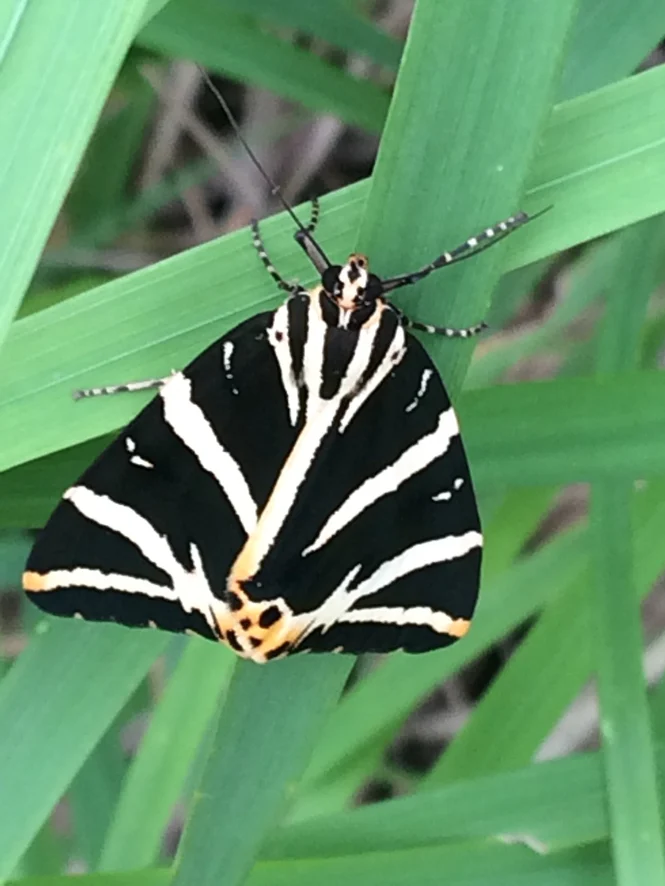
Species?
Euplagia quadripunctaria
